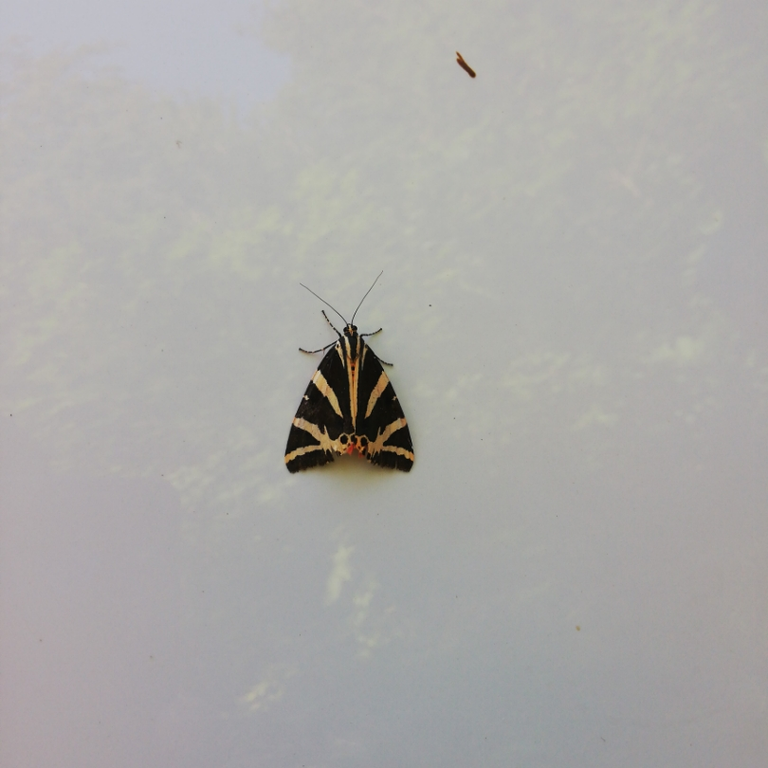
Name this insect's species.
Euplagia quadripunctaria
